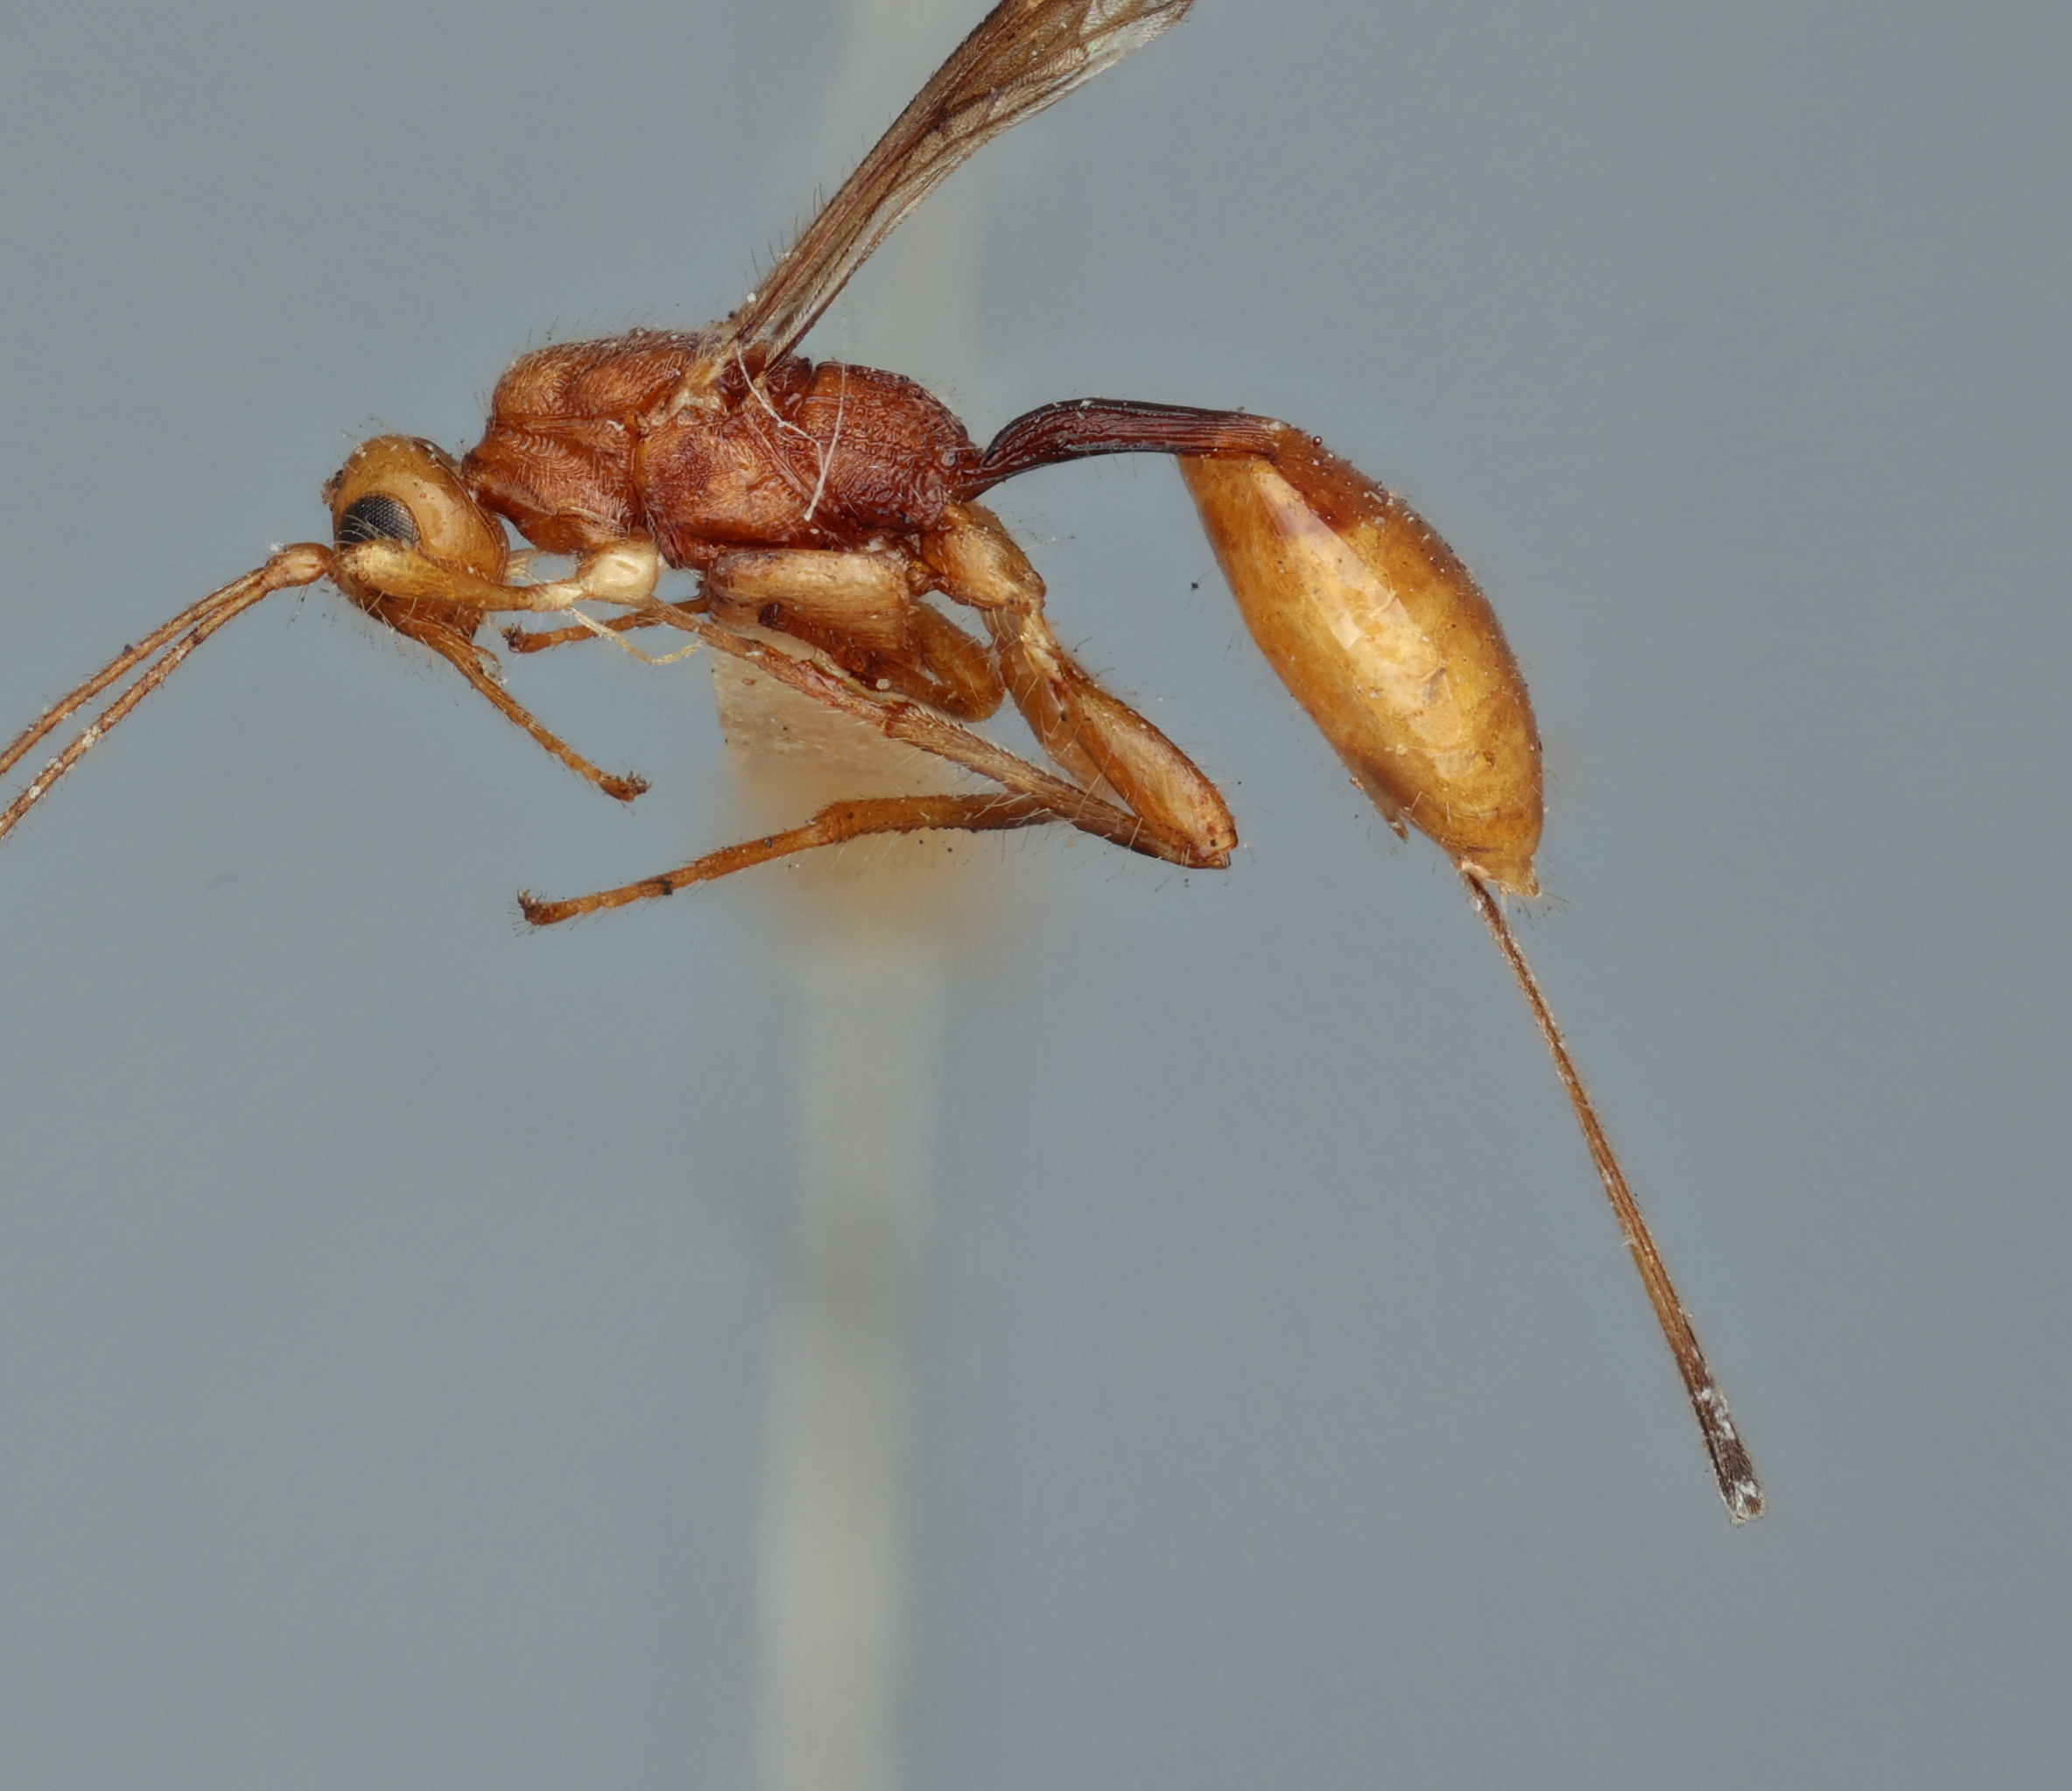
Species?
Spathius xanthippus
